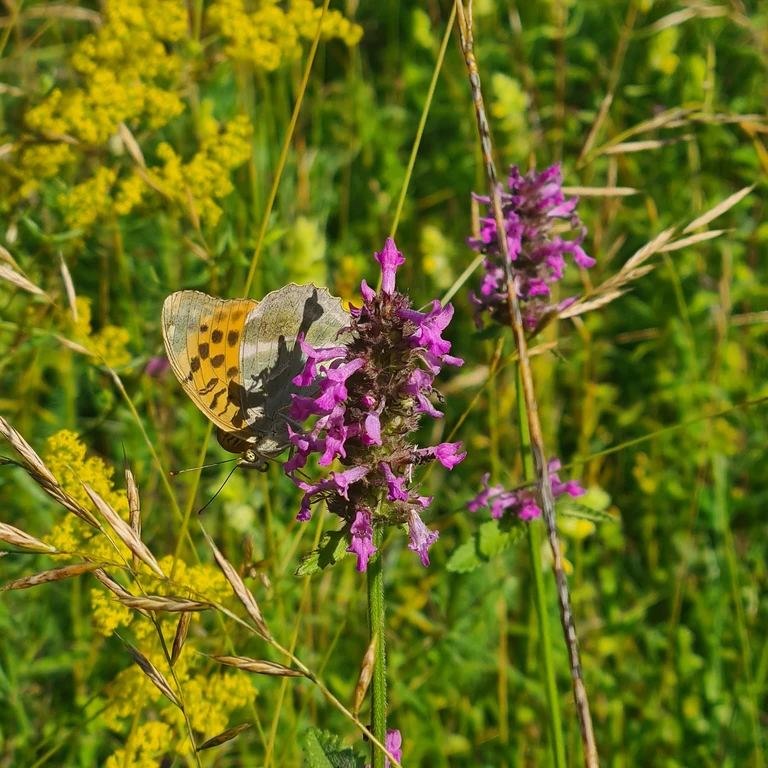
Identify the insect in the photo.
Argynnis paphia
